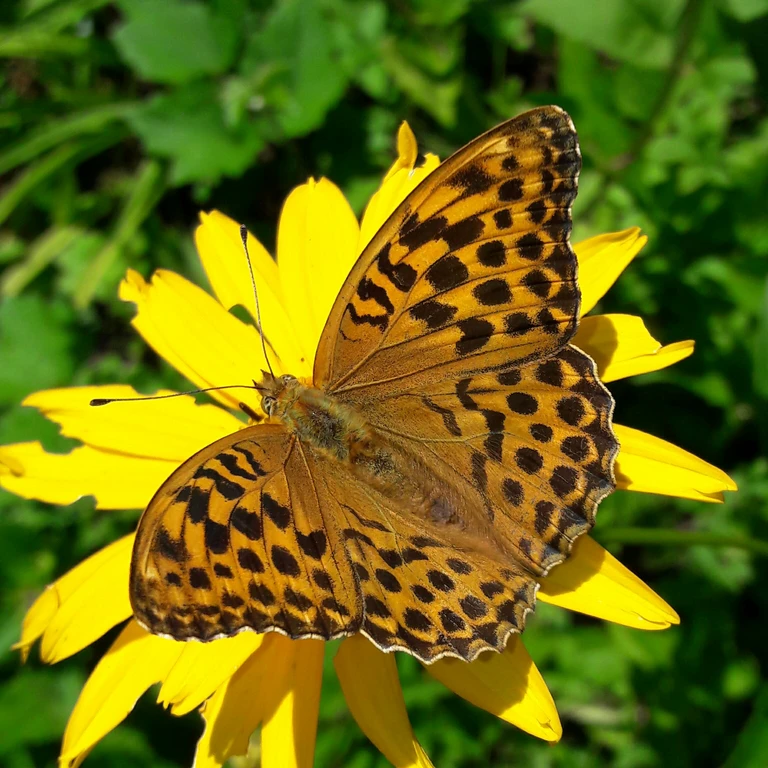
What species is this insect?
Argynnis paphia
